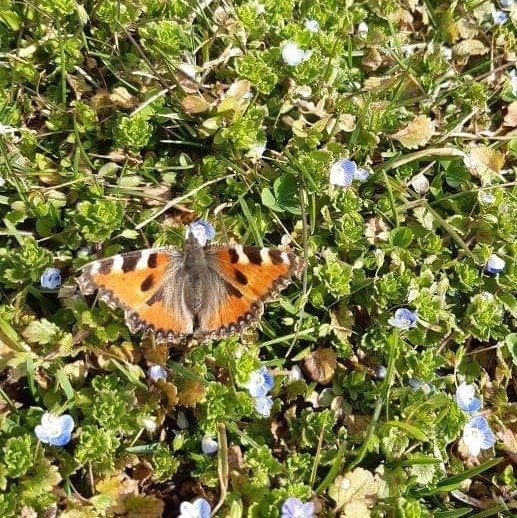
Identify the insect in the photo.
Aglais urticae
